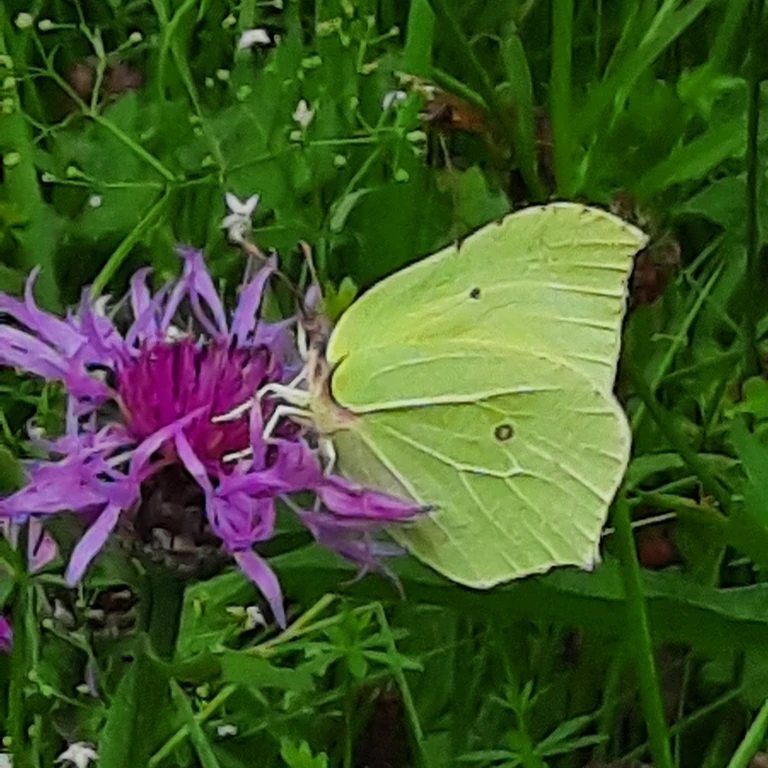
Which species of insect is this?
Gonepteryx rhamni
